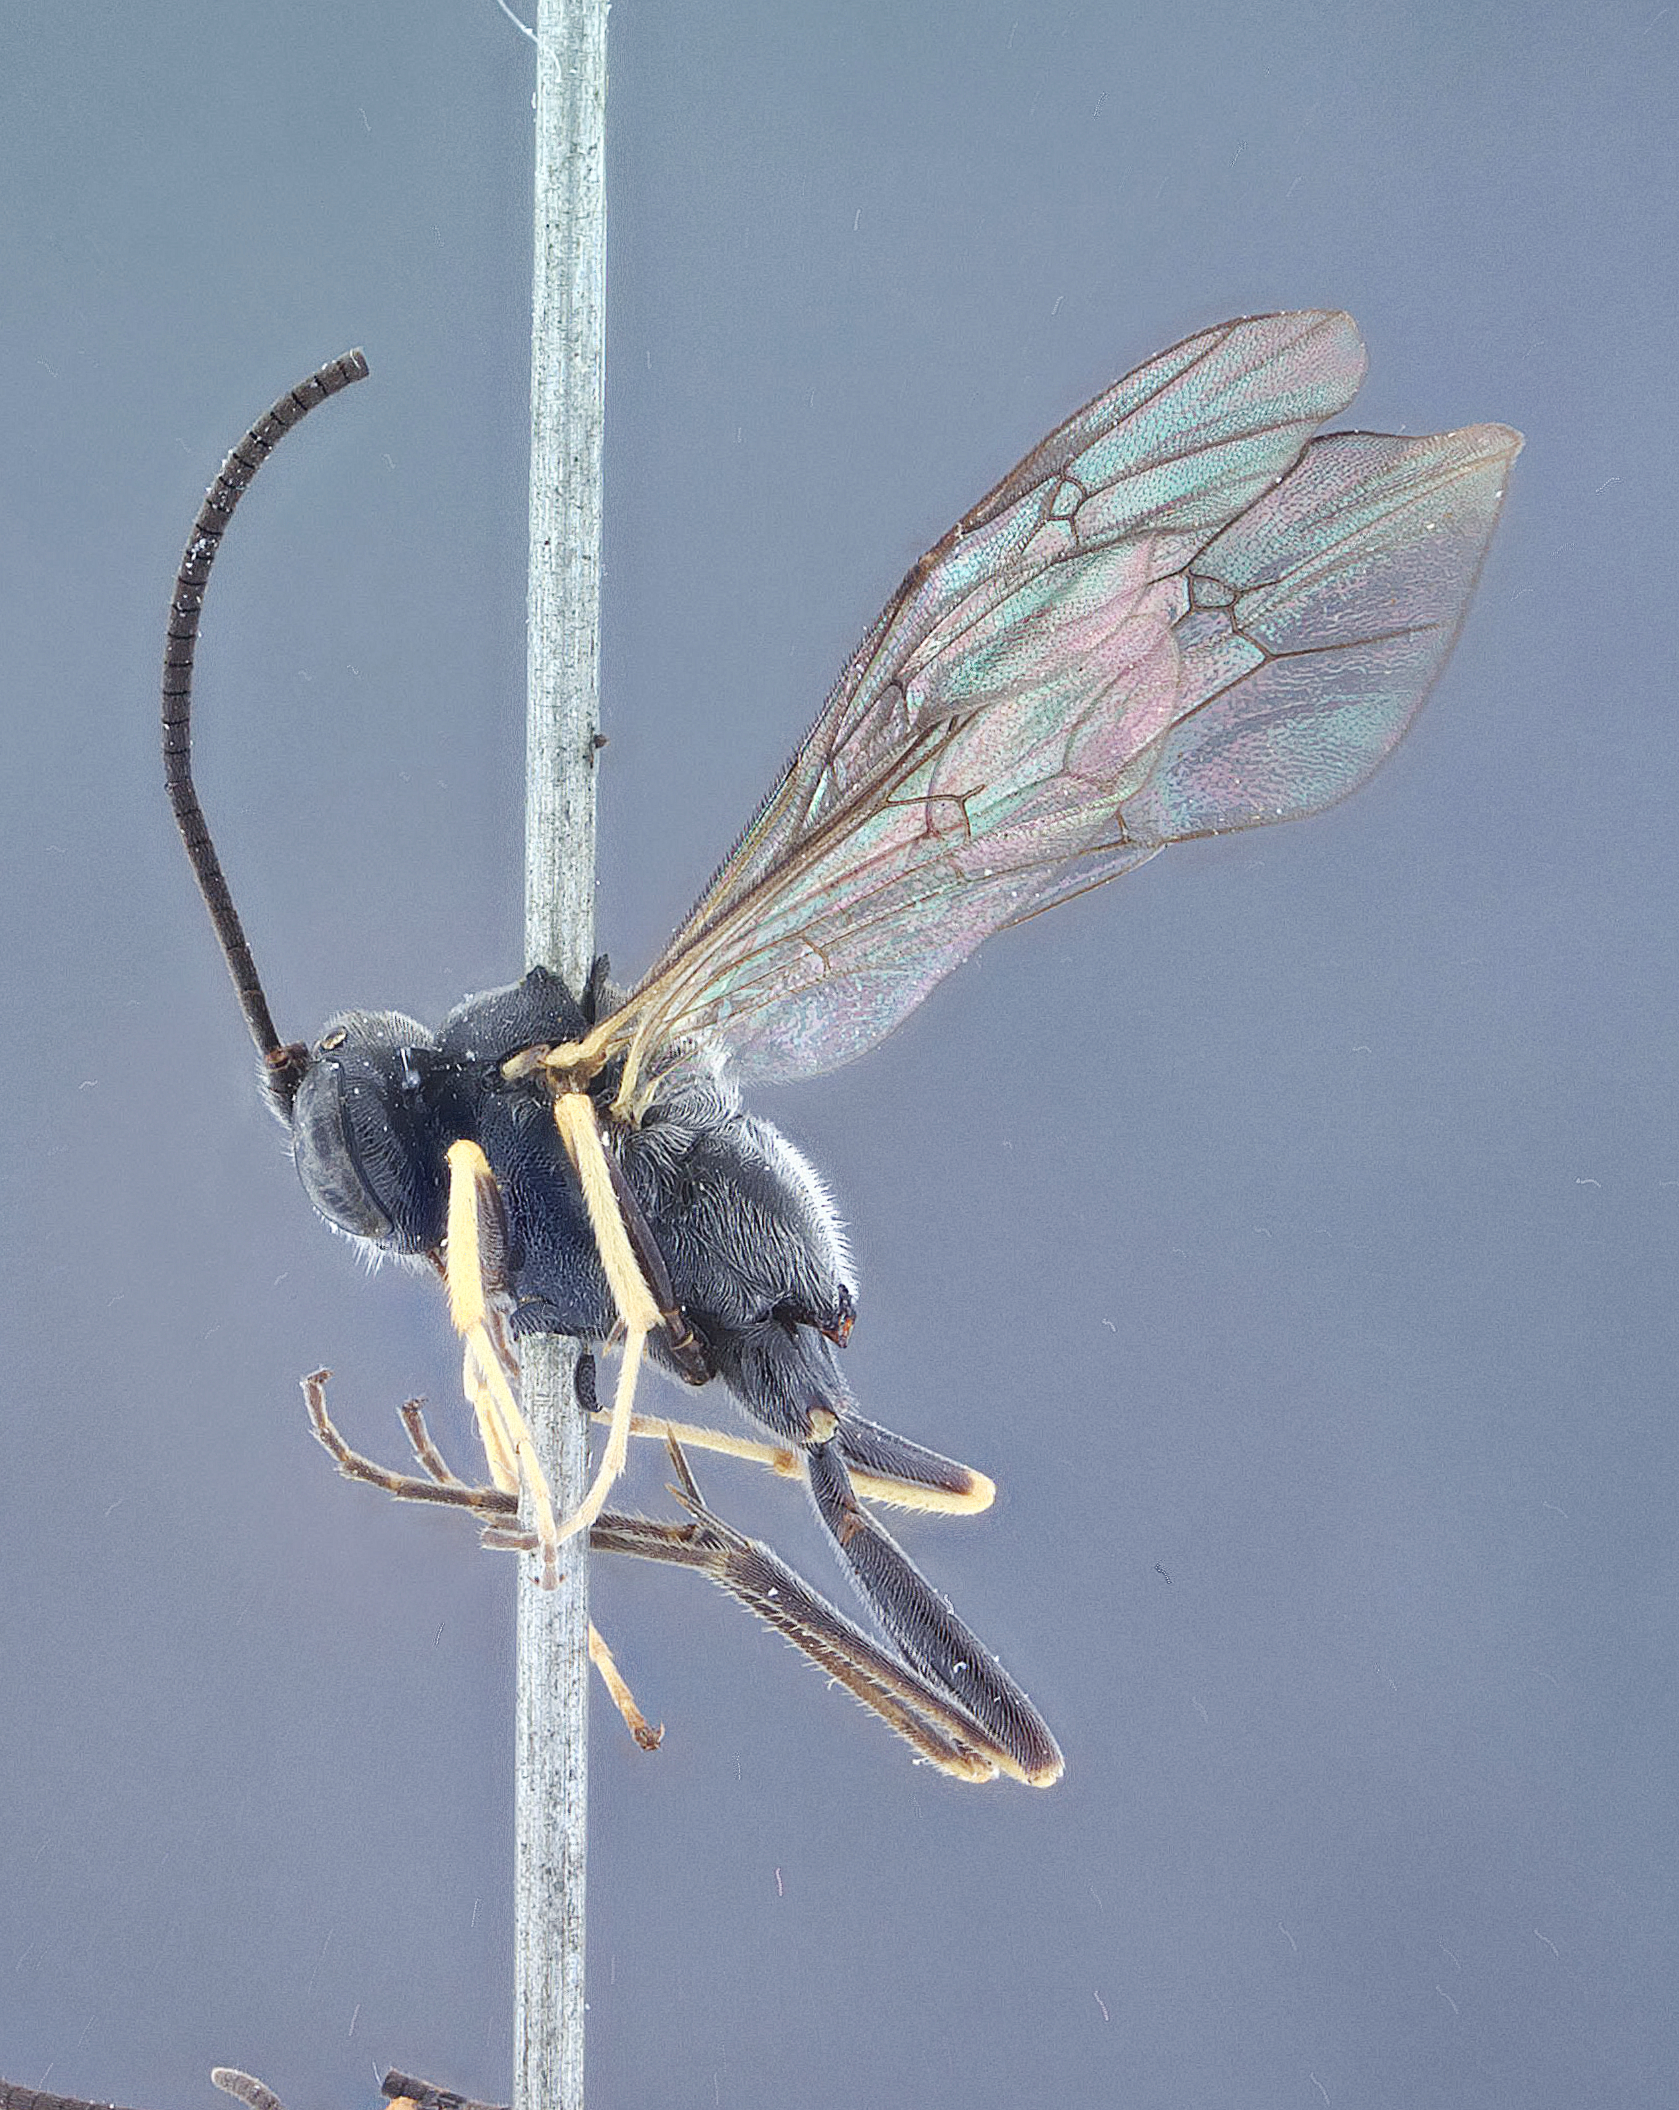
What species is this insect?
Campoplegidea townsendi
